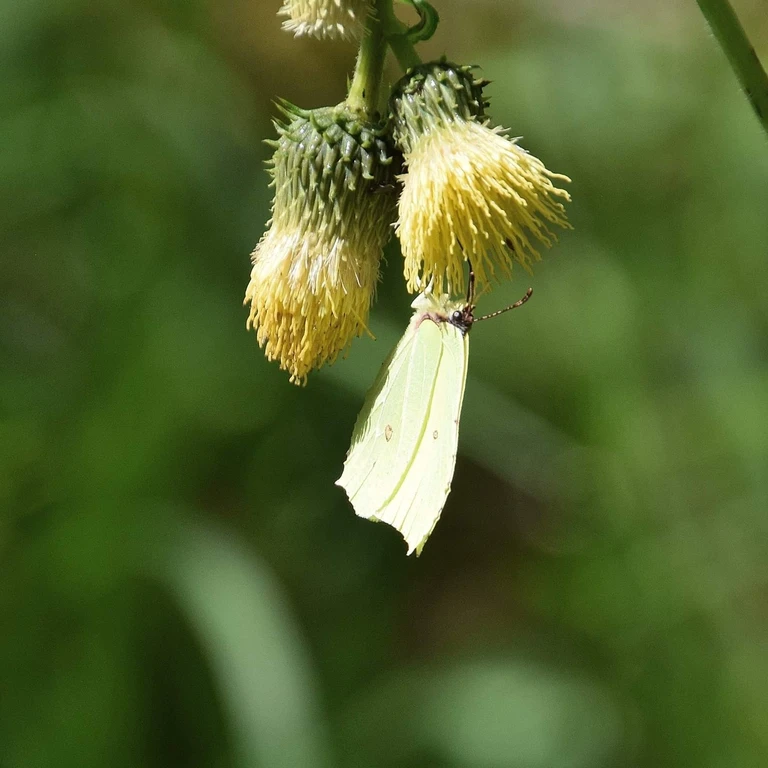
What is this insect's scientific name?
Gonepteryx rhamni
